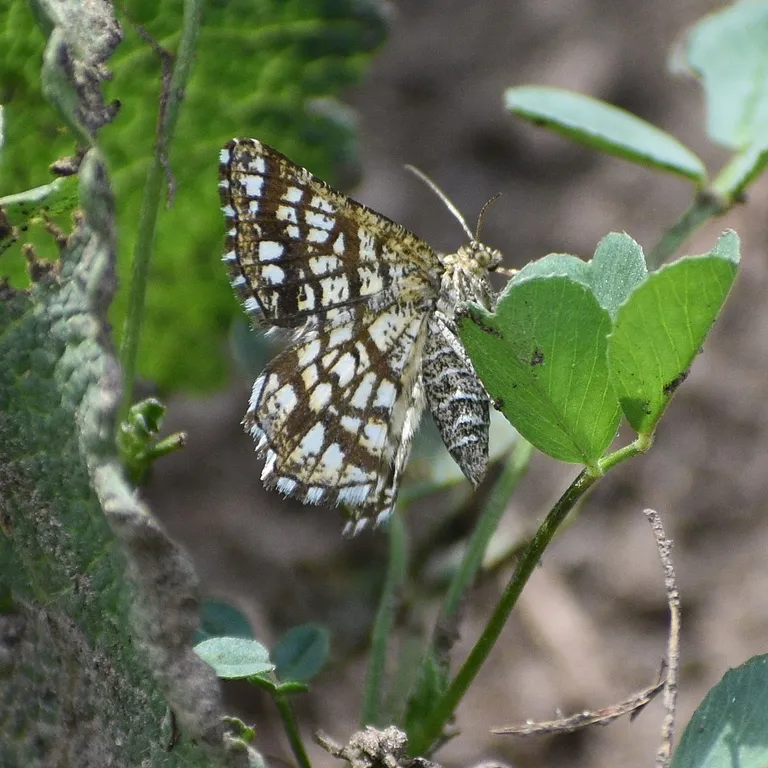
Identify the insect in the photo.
Chiasmia clathrata
